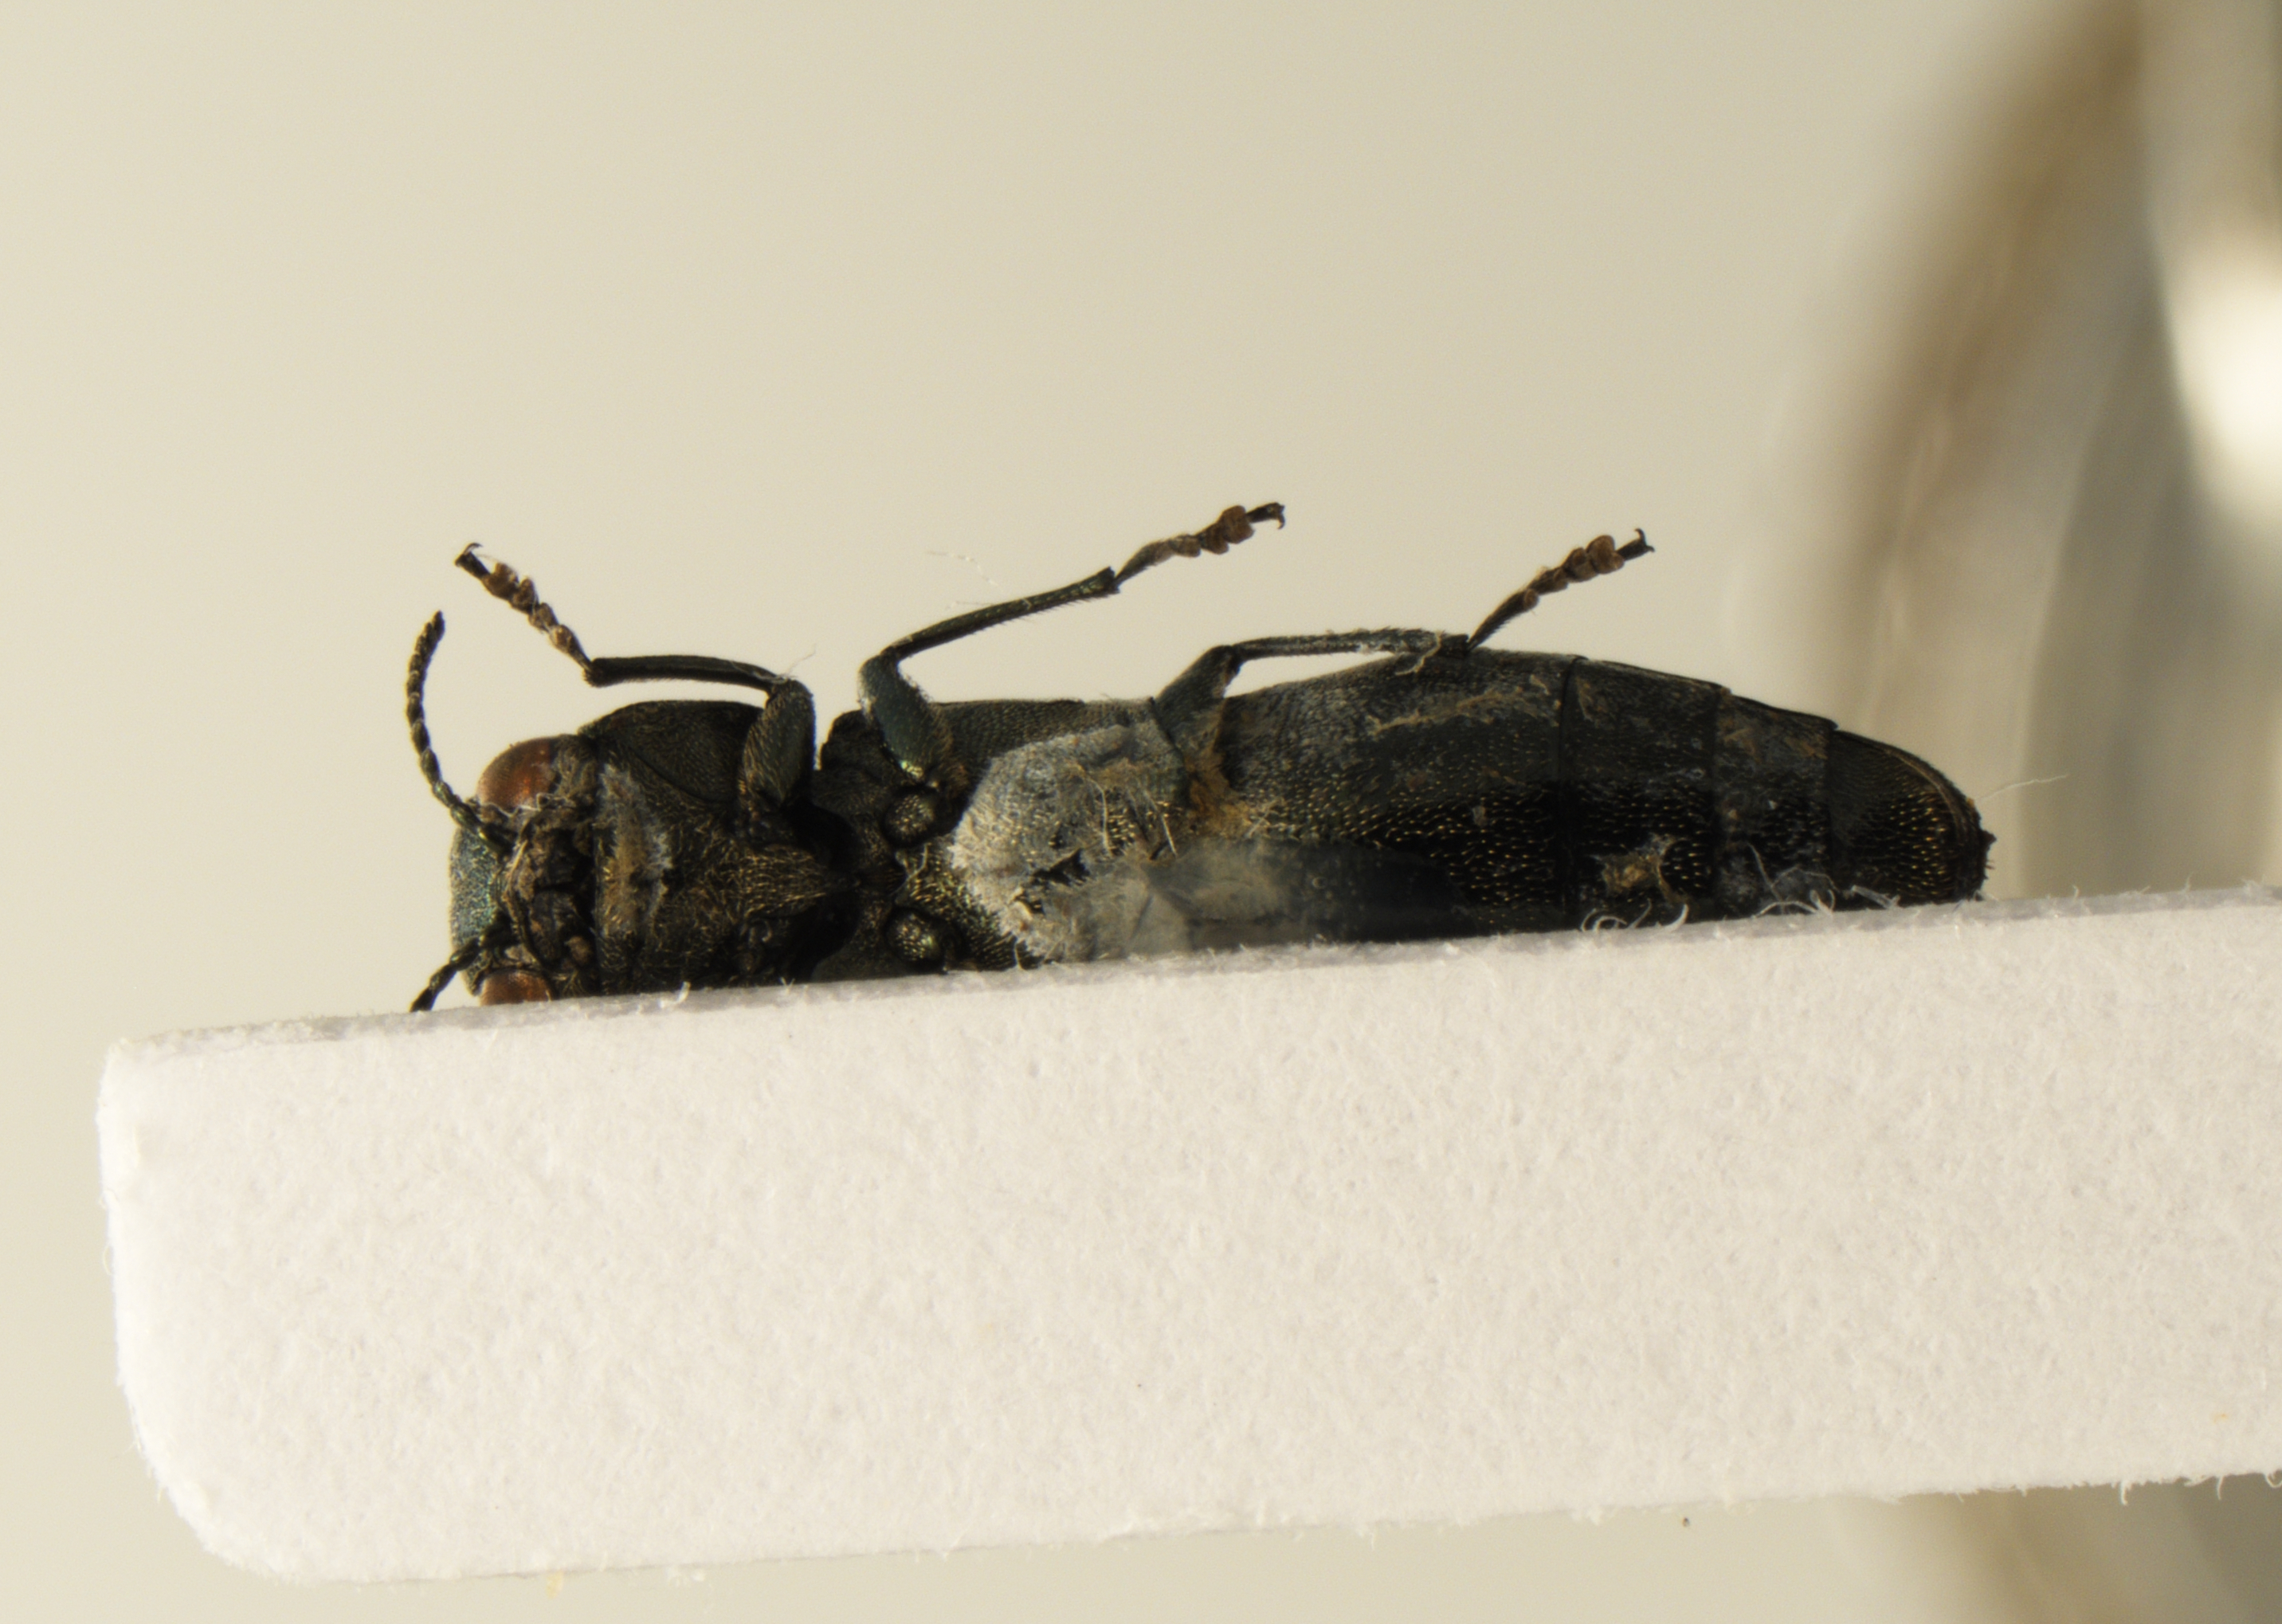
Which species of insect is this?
Agrilus cuprescens
